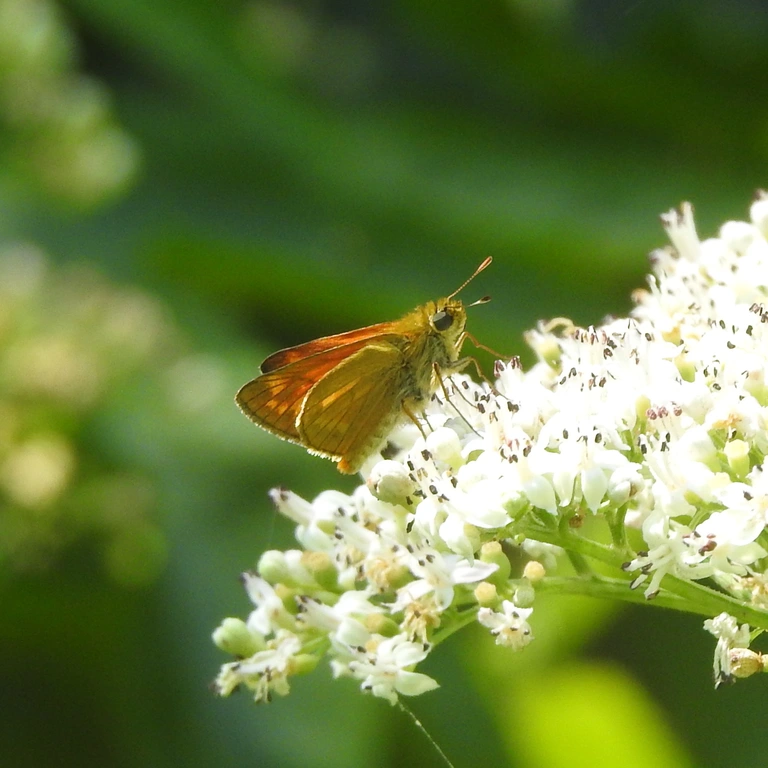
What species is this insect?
Ochlodes sylvanus (also Ochlodes venata)
